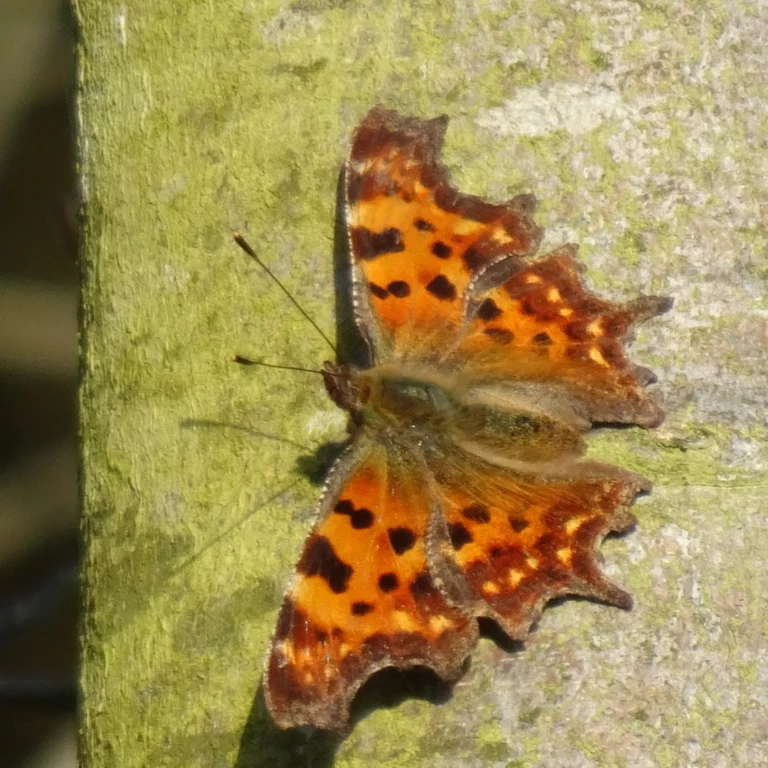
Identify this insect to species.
Polygonia c-album
